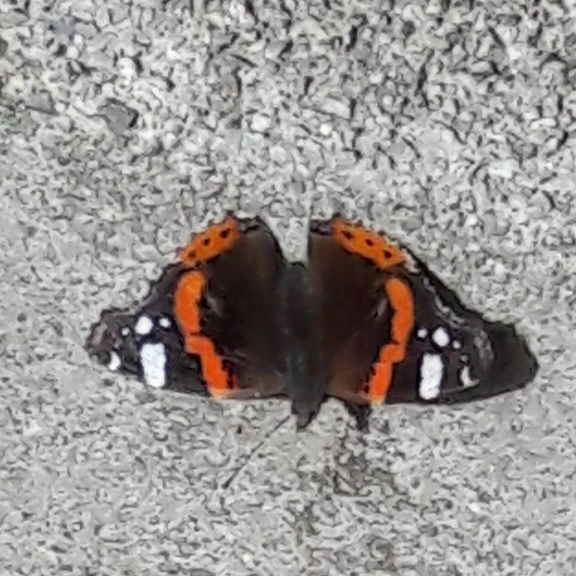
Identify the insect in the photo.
Vanessa atalanta
